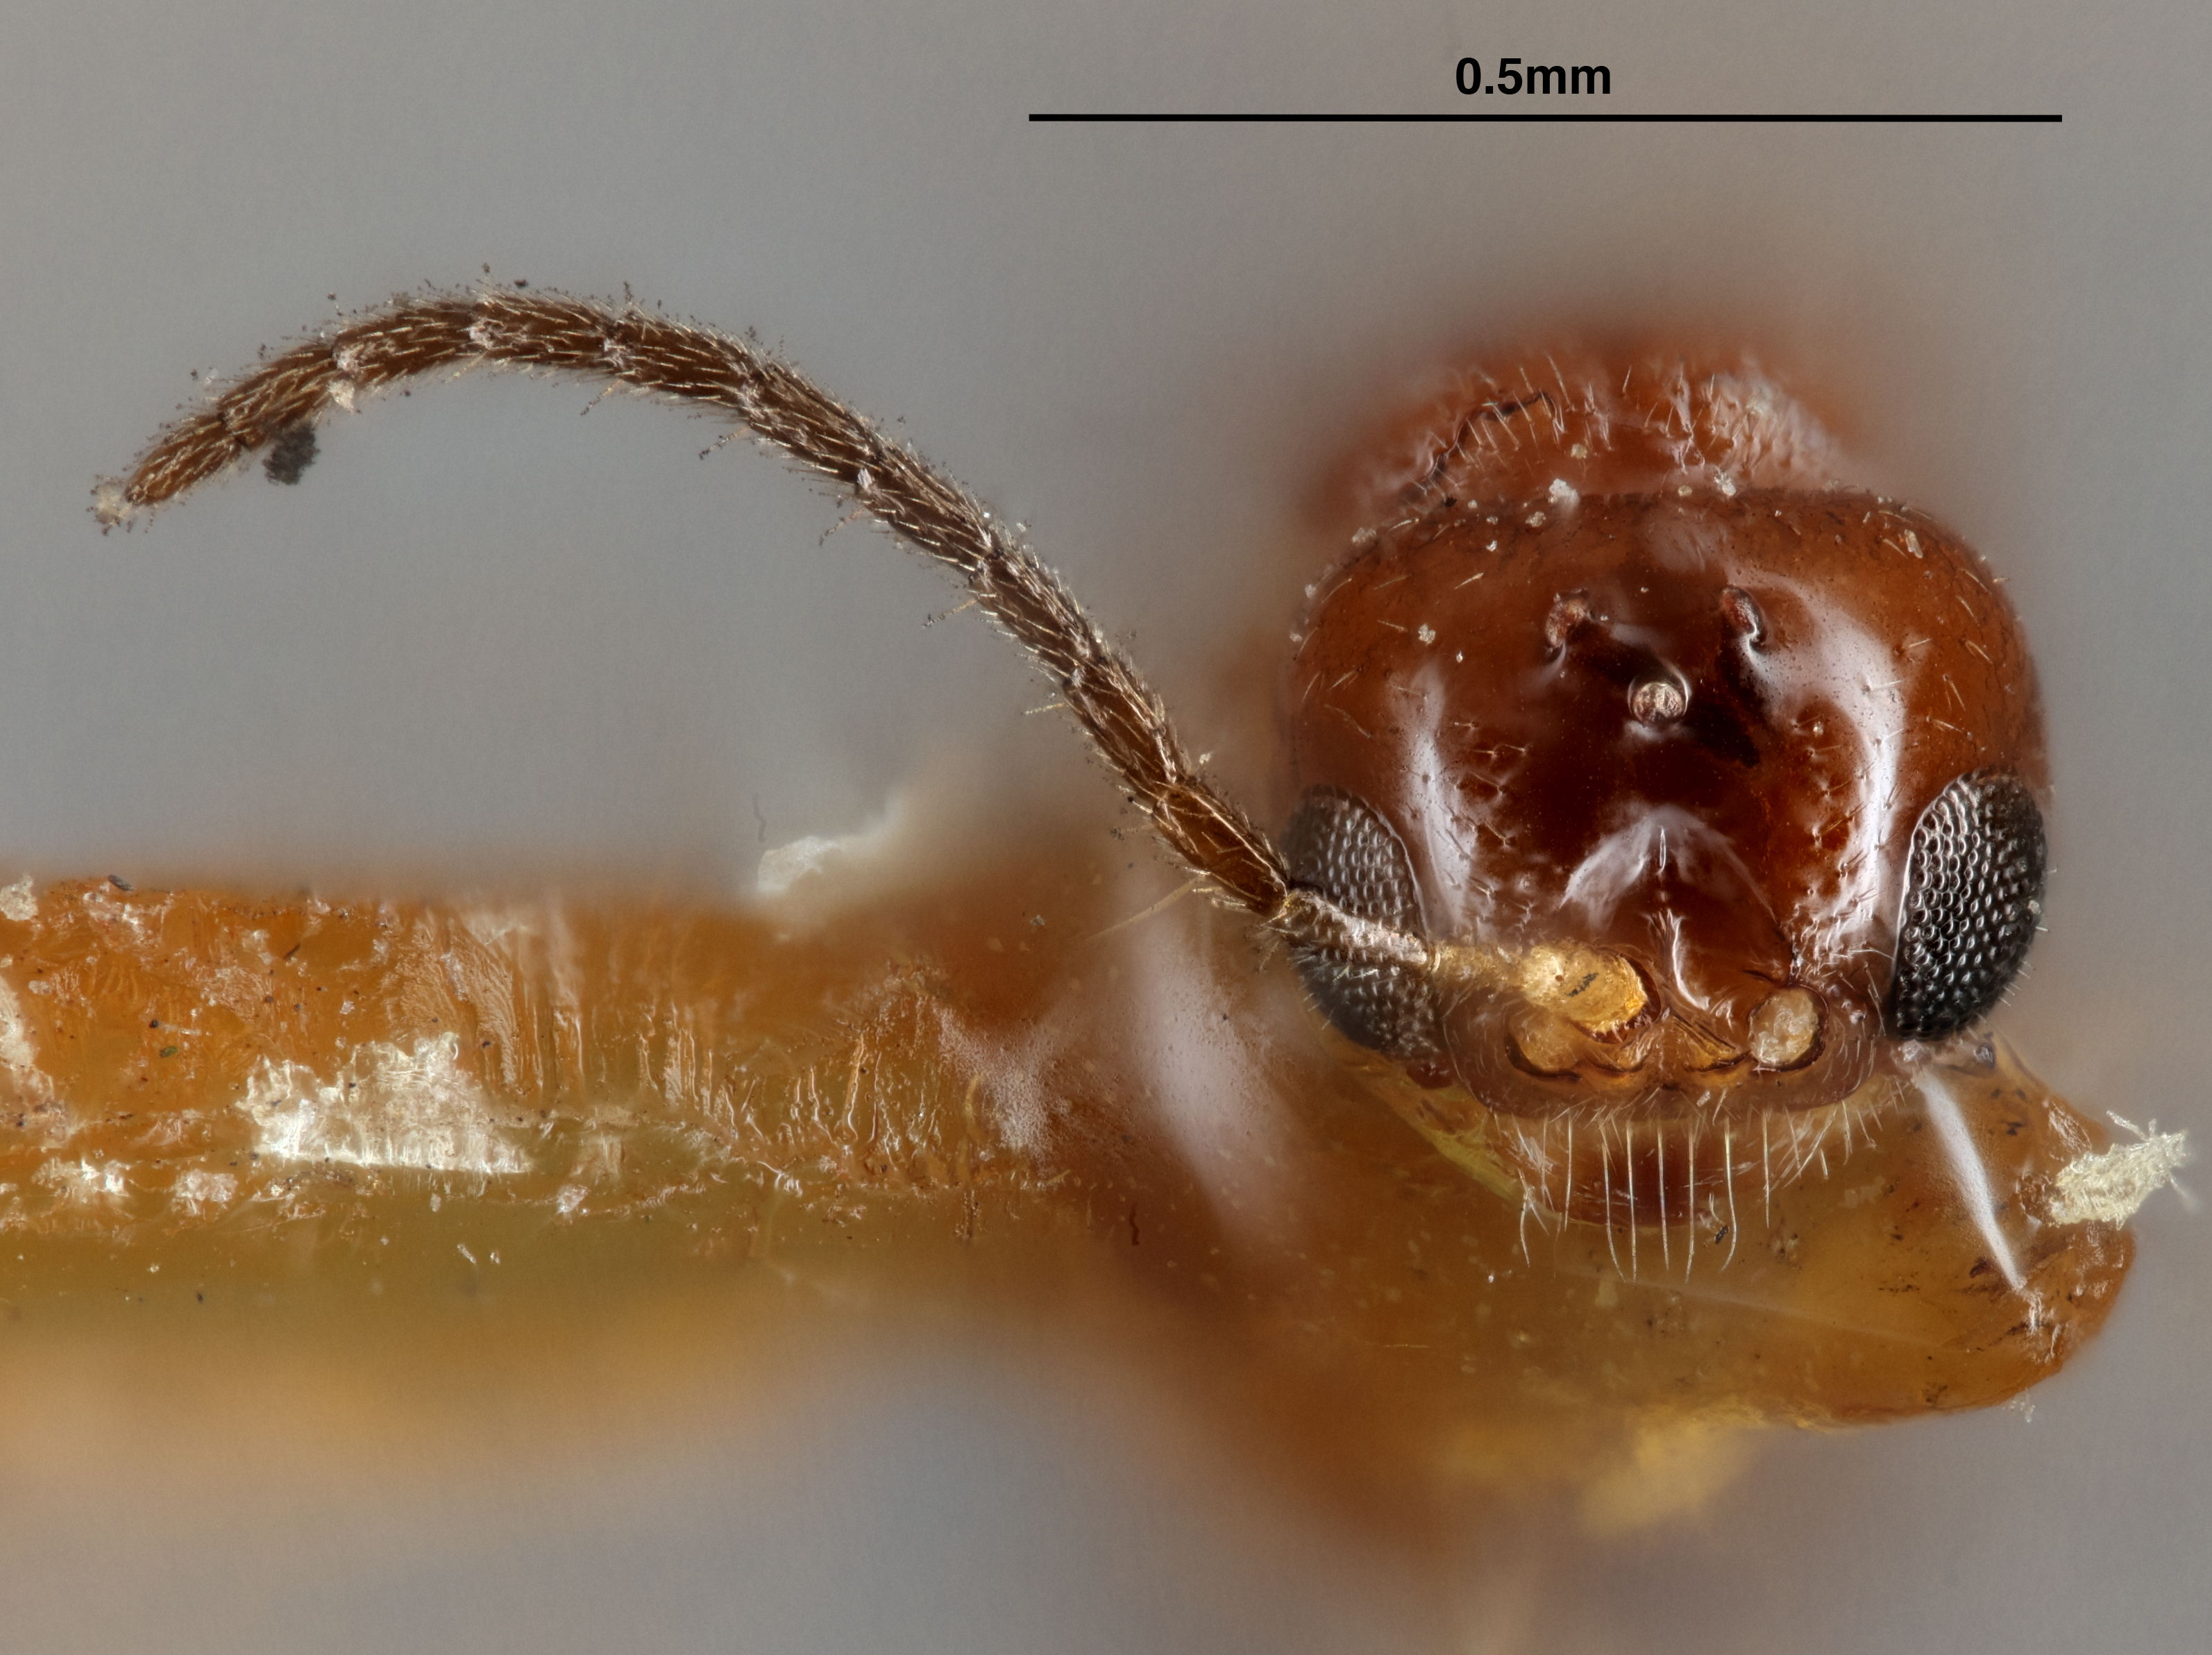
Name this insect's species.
Cosmophorus hypothenemi
